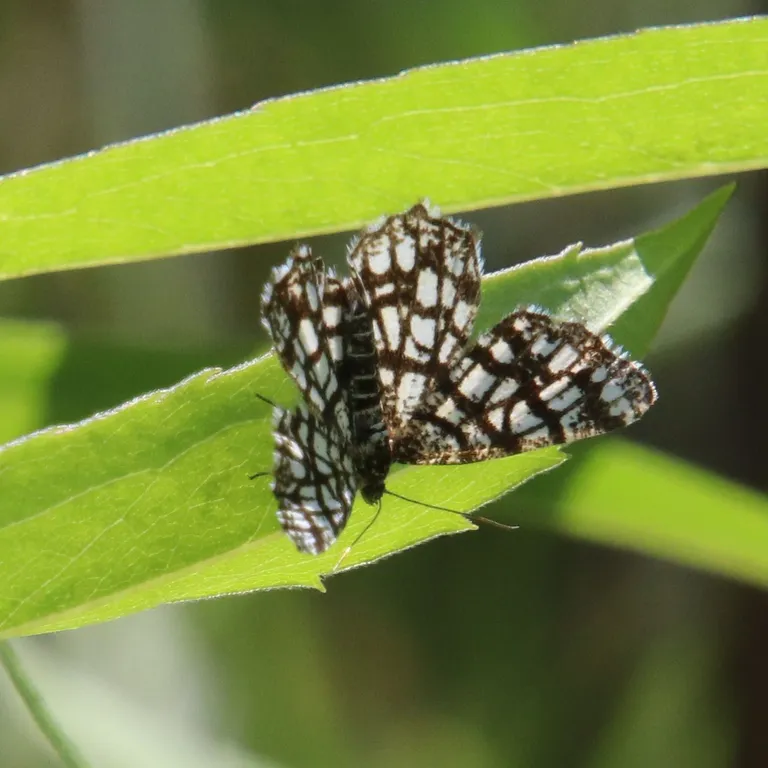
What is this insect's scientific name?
Chiasmia clathrata
